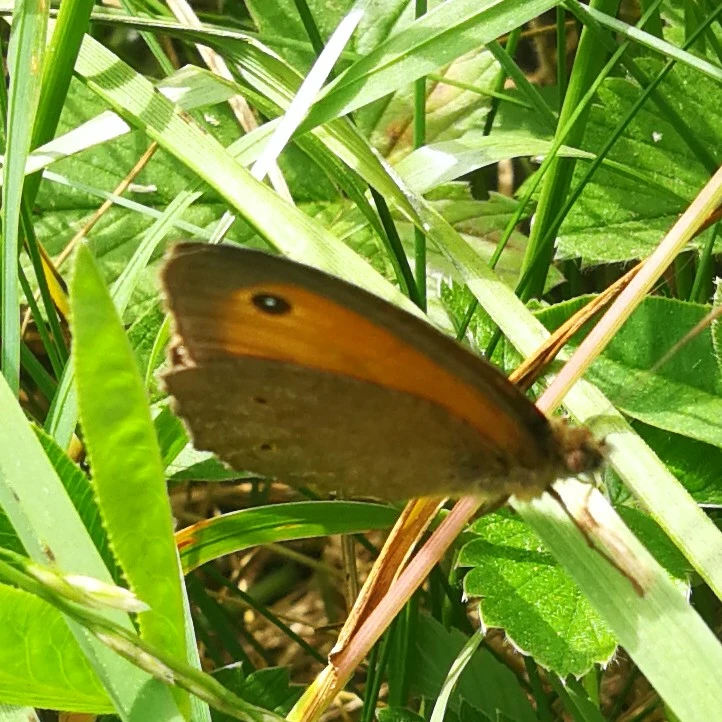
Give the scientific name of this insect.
Maniola jurtina
